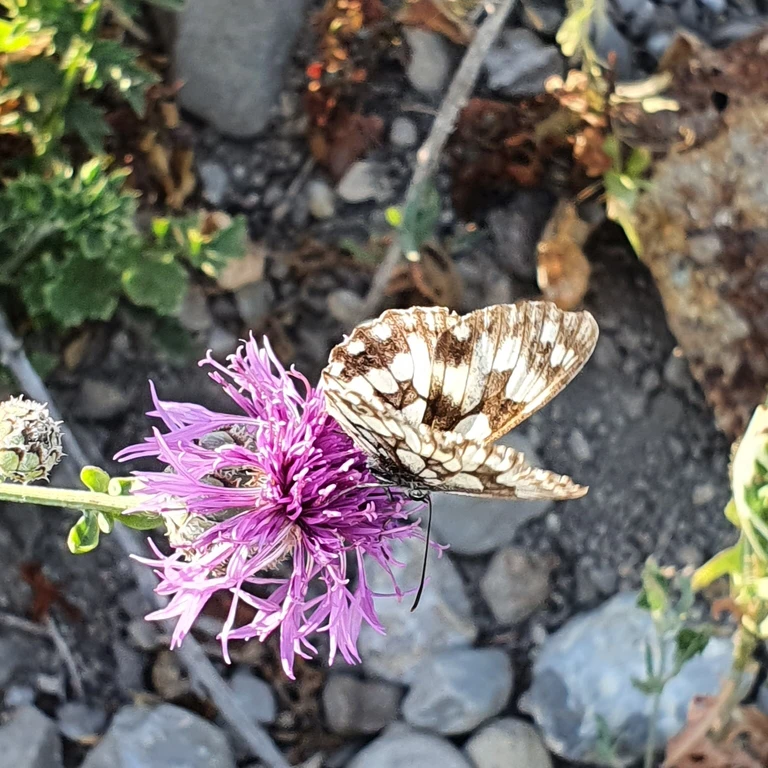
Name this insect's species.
Melanargia galathea
